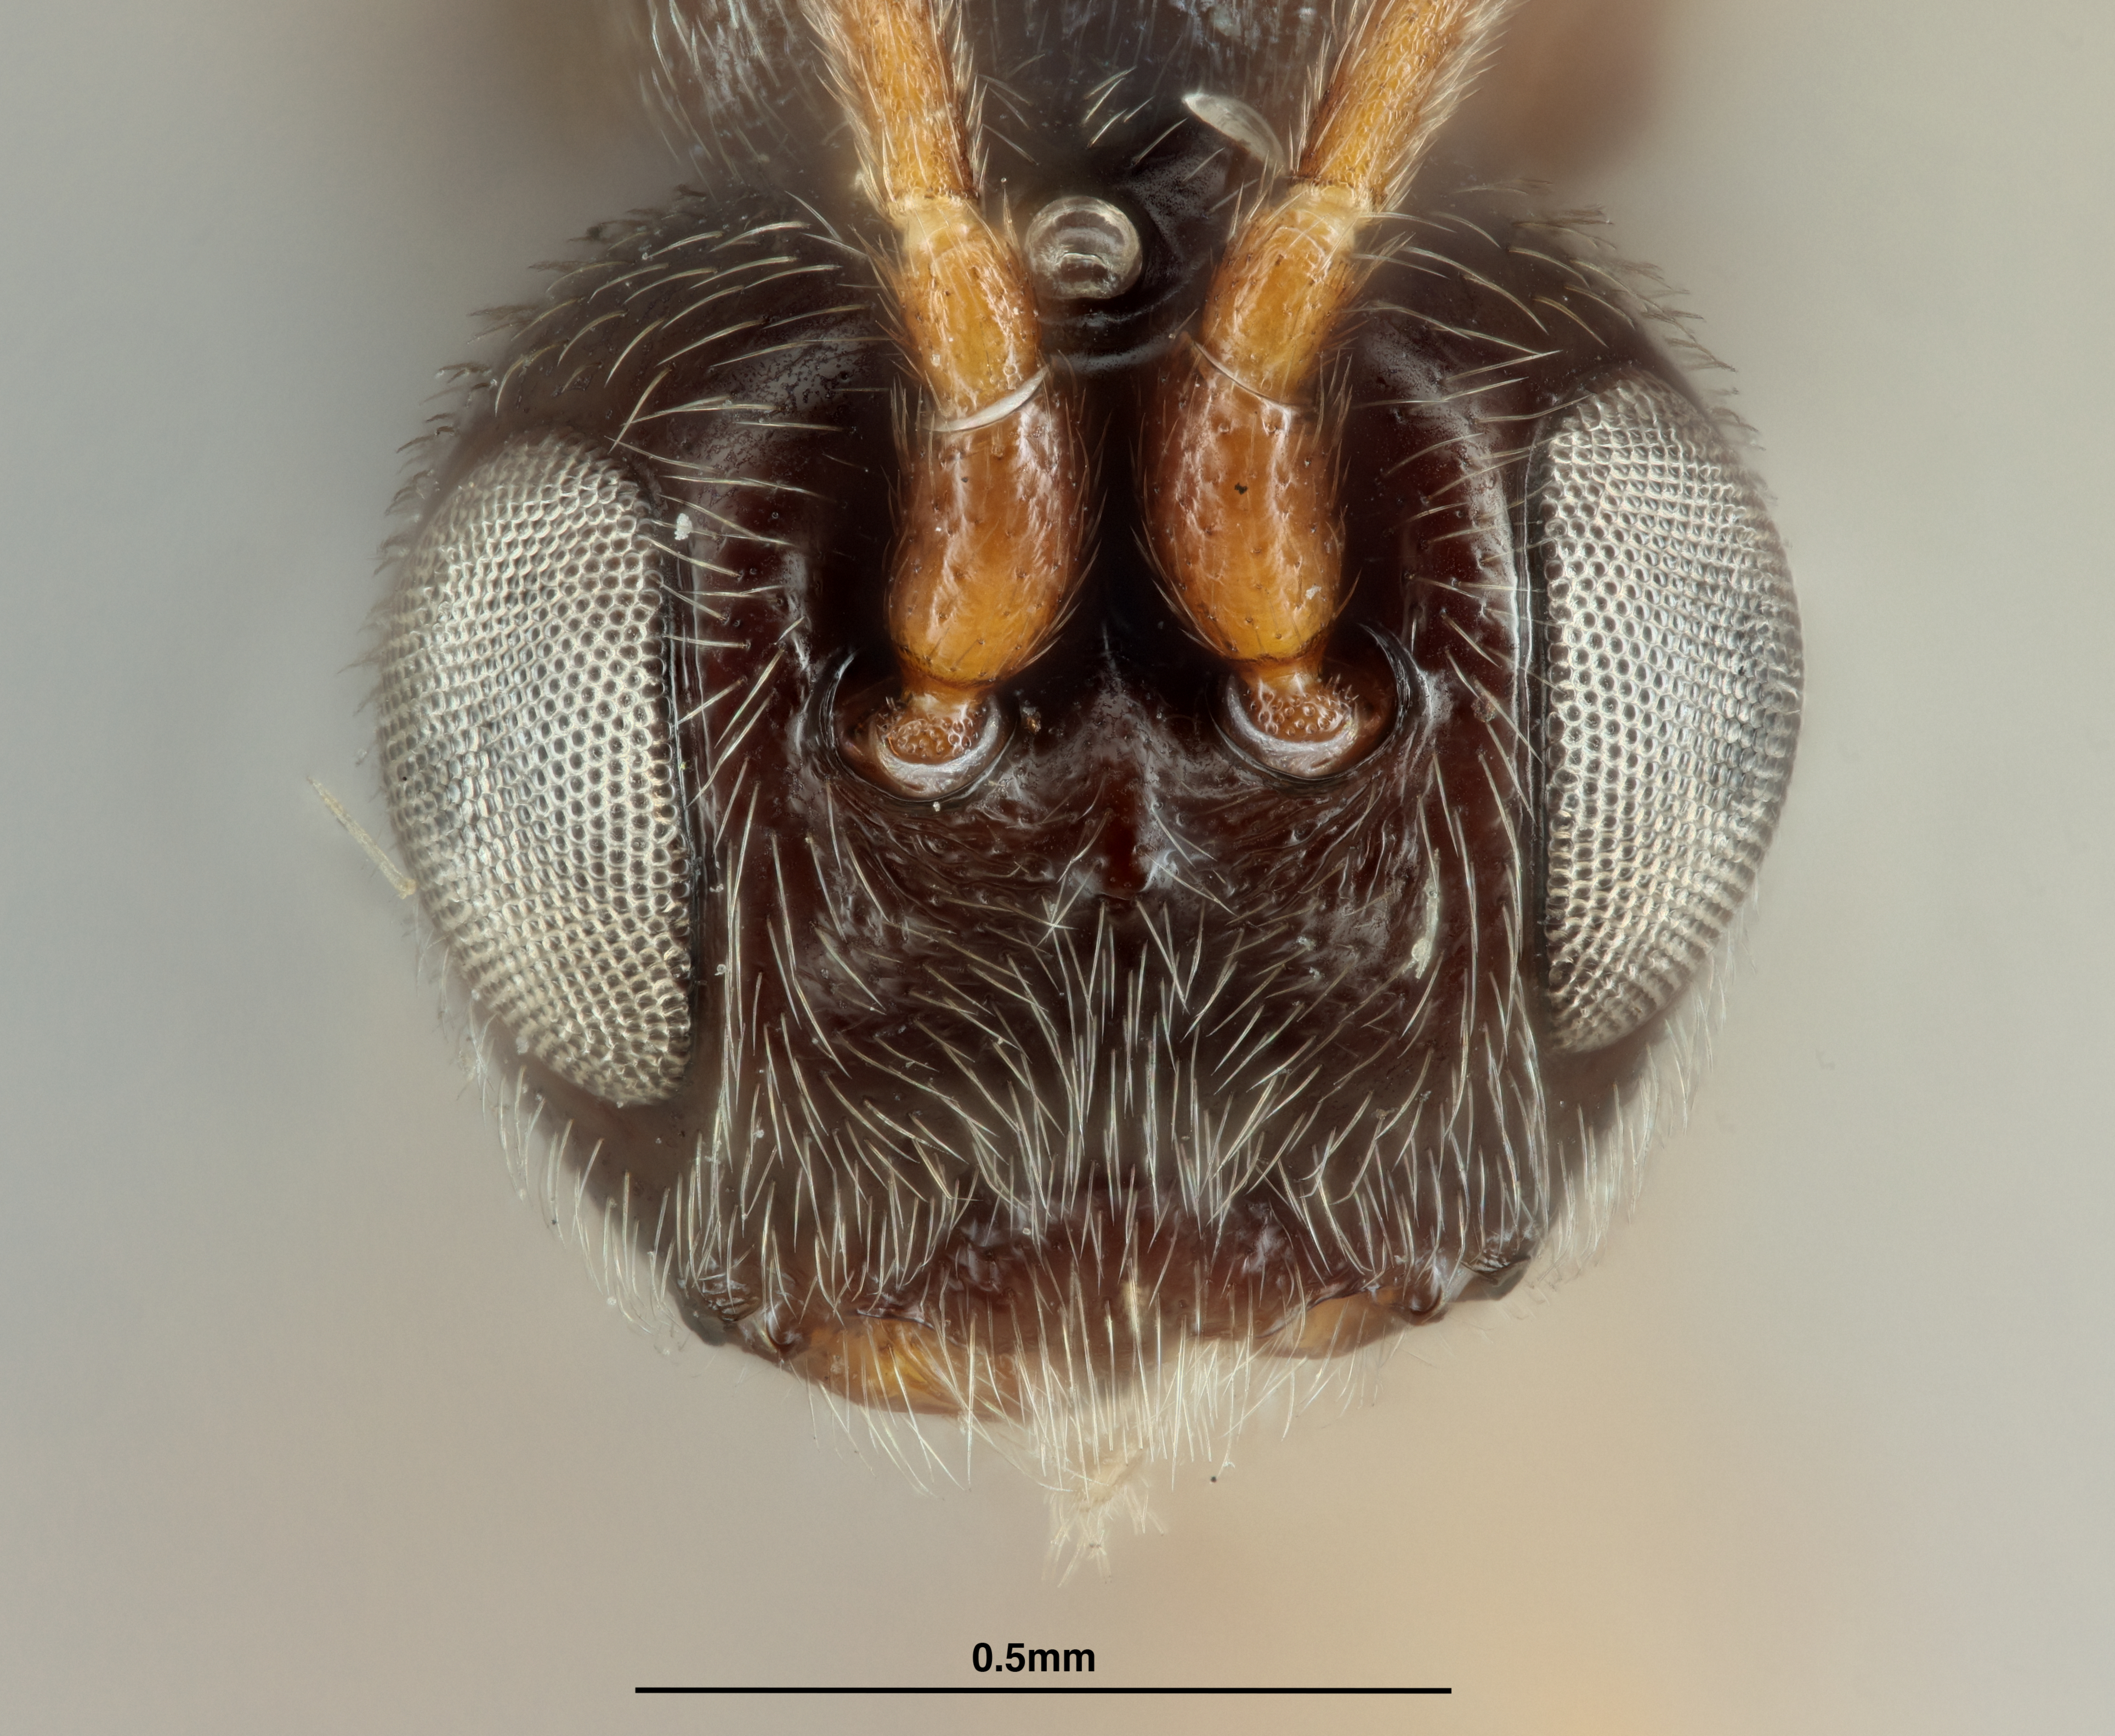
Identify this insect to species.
Triaspis odontochila
